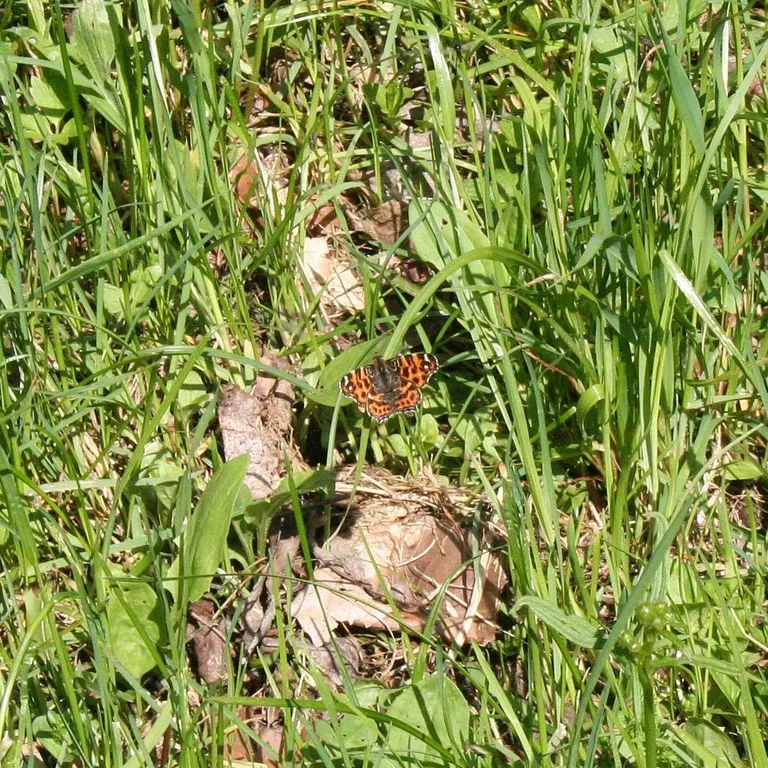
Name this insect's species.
Araschnia levana
